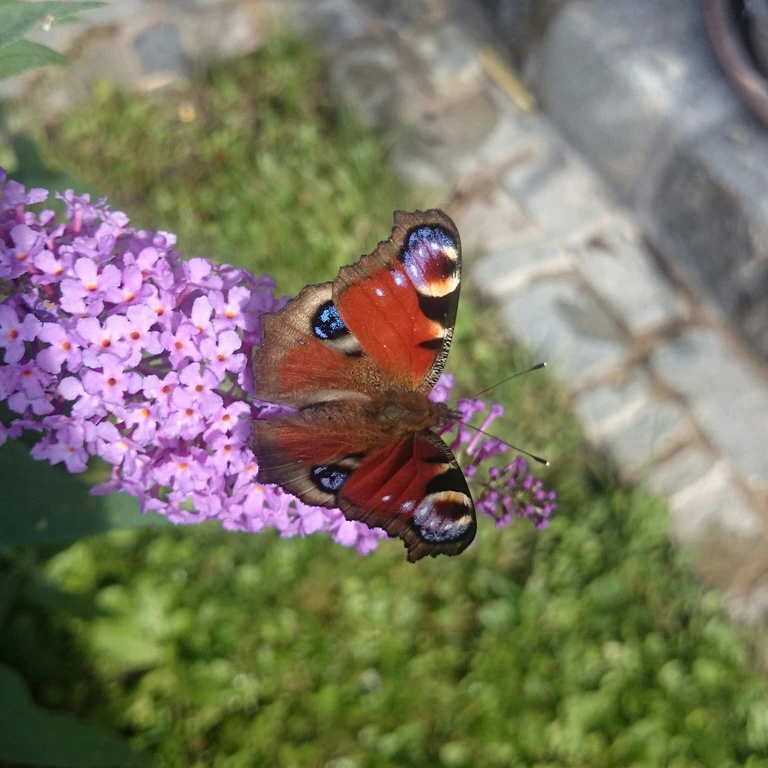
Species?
Aglais io
